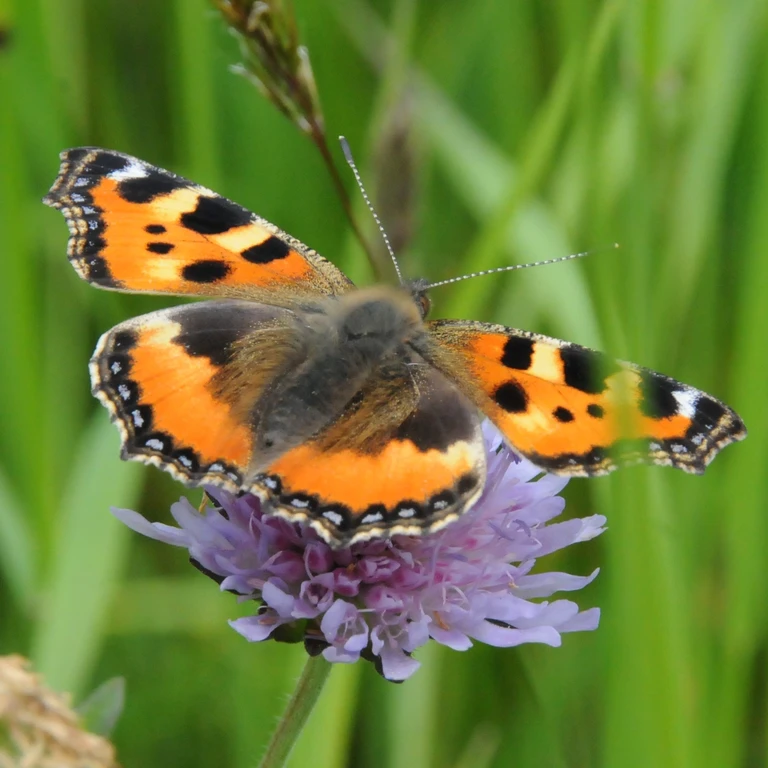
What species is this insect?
Aglais urticae
